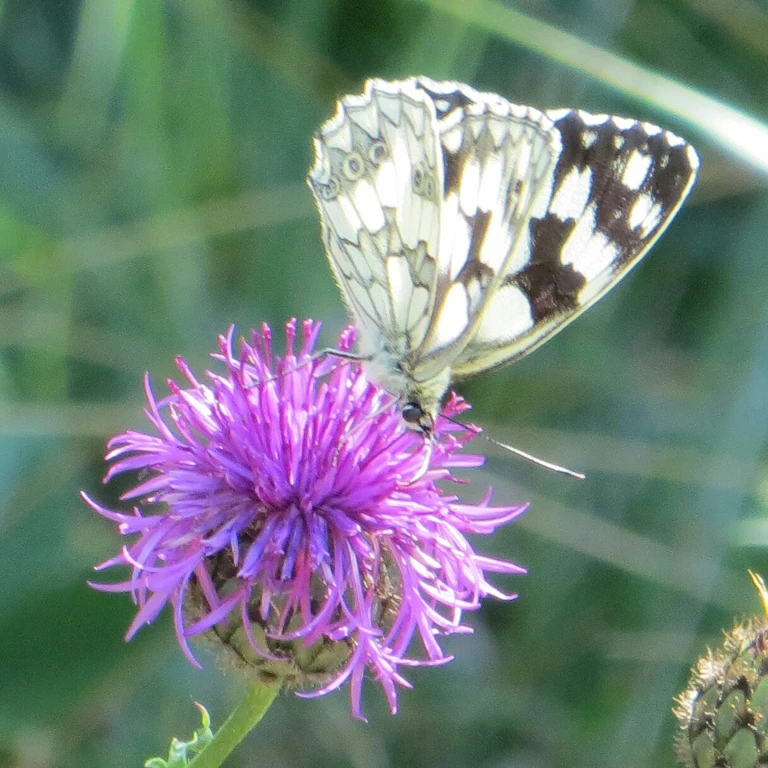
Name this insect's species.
Melanargia galathea
